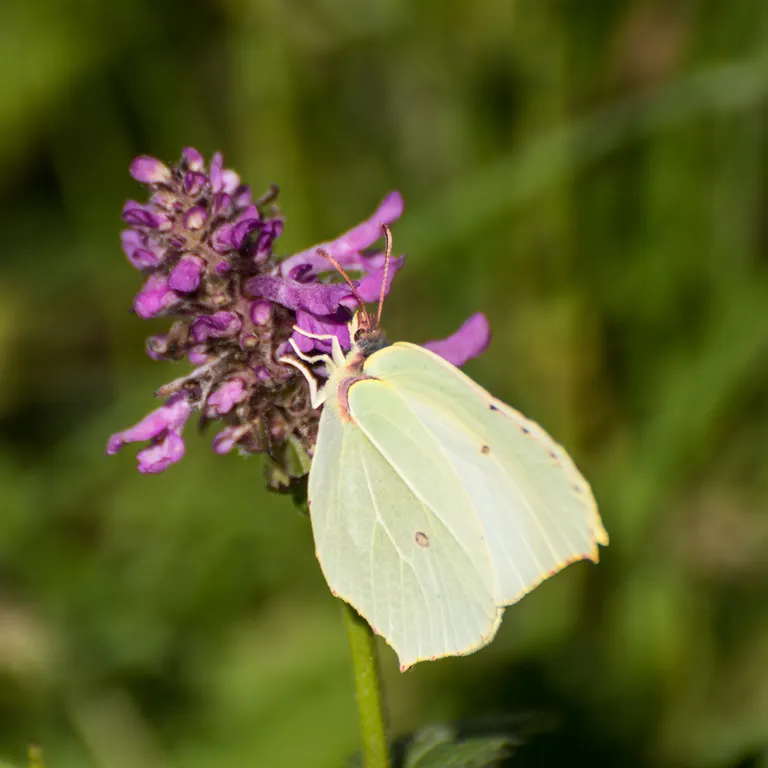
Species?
Gonepteryx rhamni
